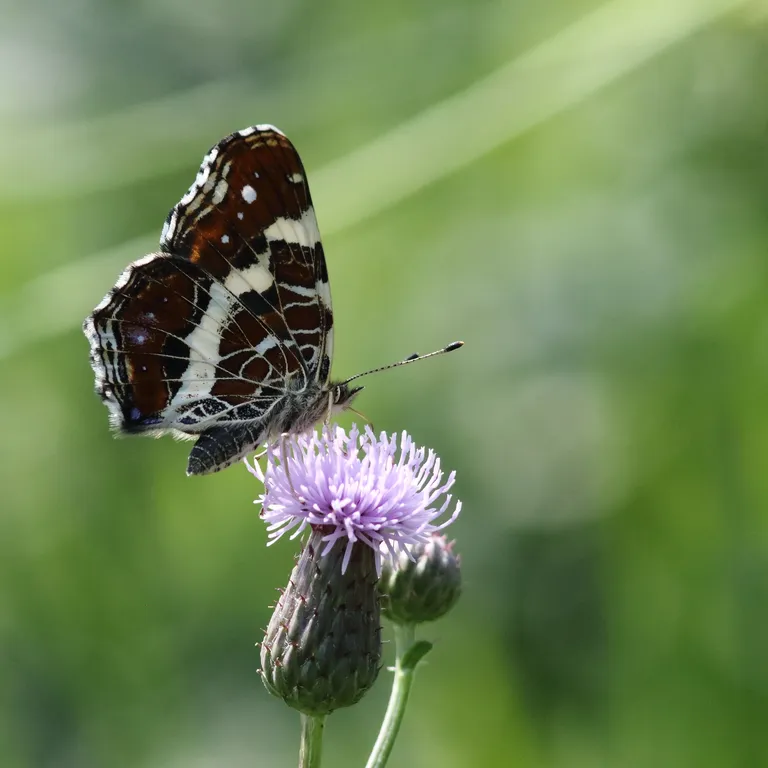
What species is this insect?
Araschnia levana
